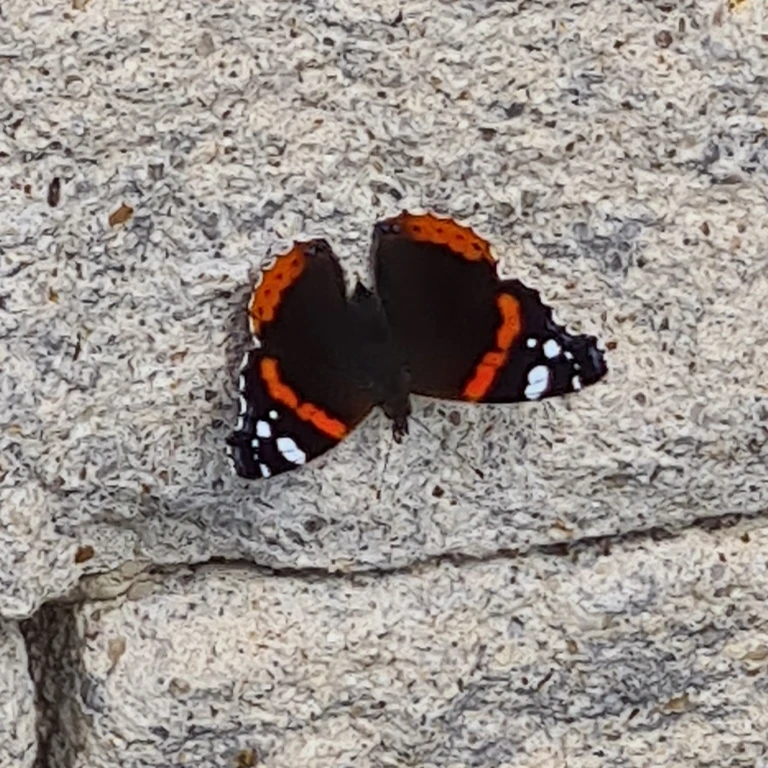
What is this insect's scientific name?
Vanessa atalanta
